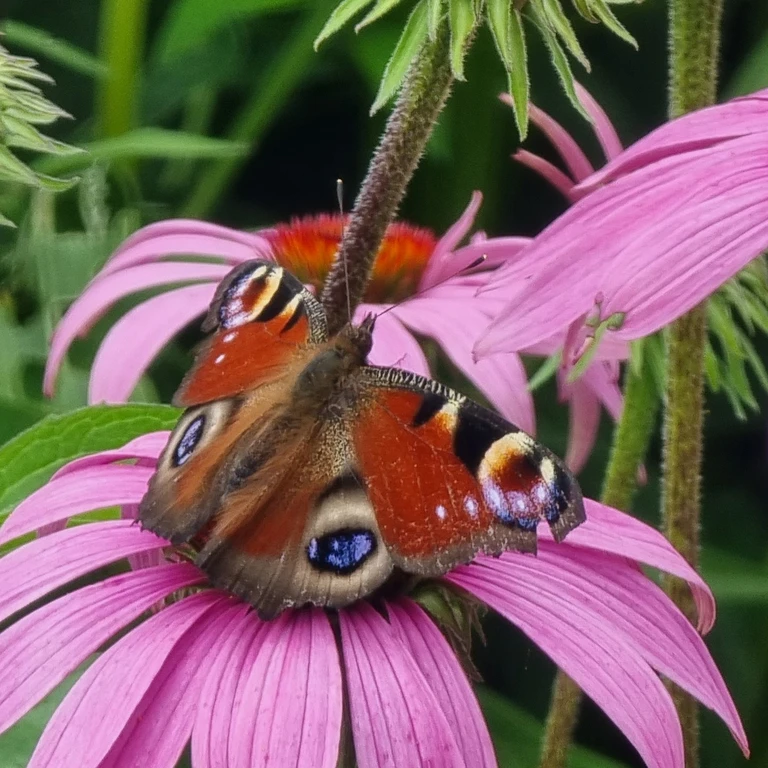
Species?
Aglais io
